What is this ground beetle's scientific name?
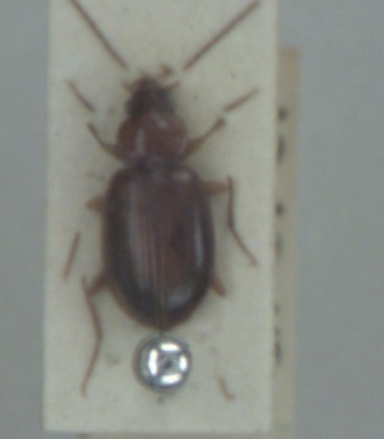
Ocys harpaloides
